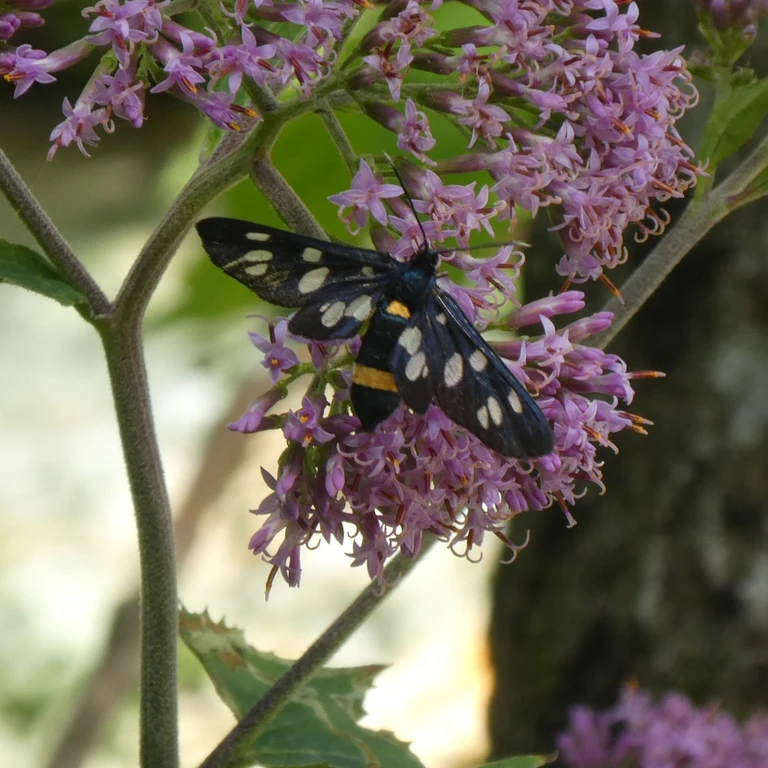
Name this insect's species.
Amata phegea
